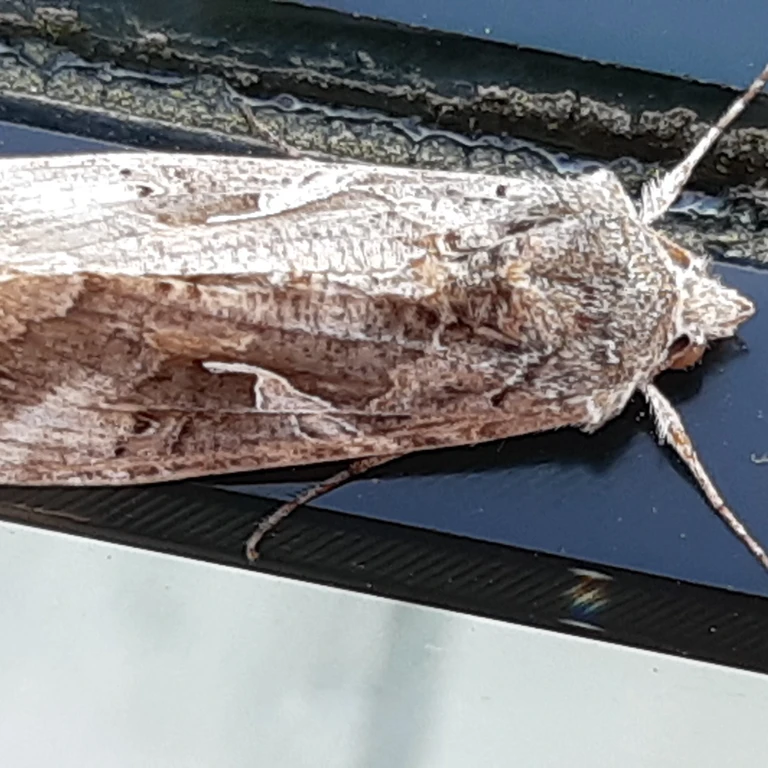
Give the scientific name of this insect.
Autographa gamma
